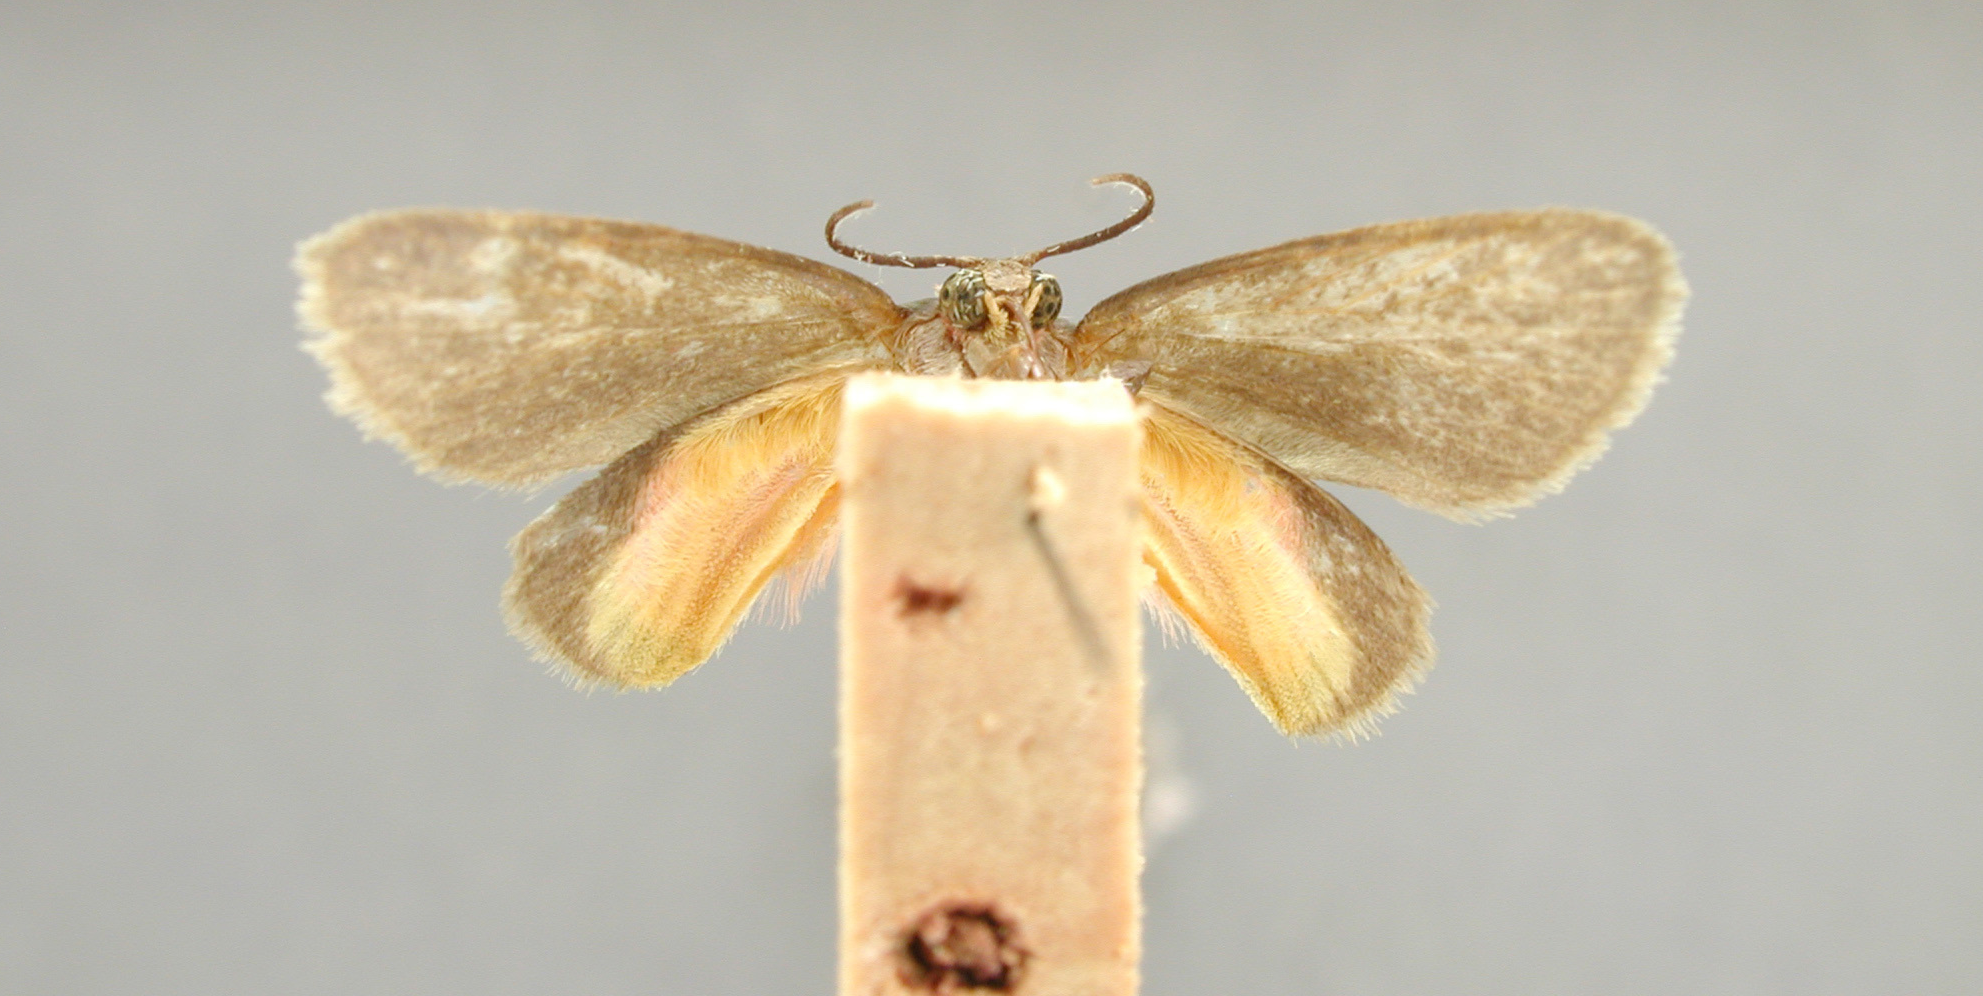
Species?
Palaeozana mida
